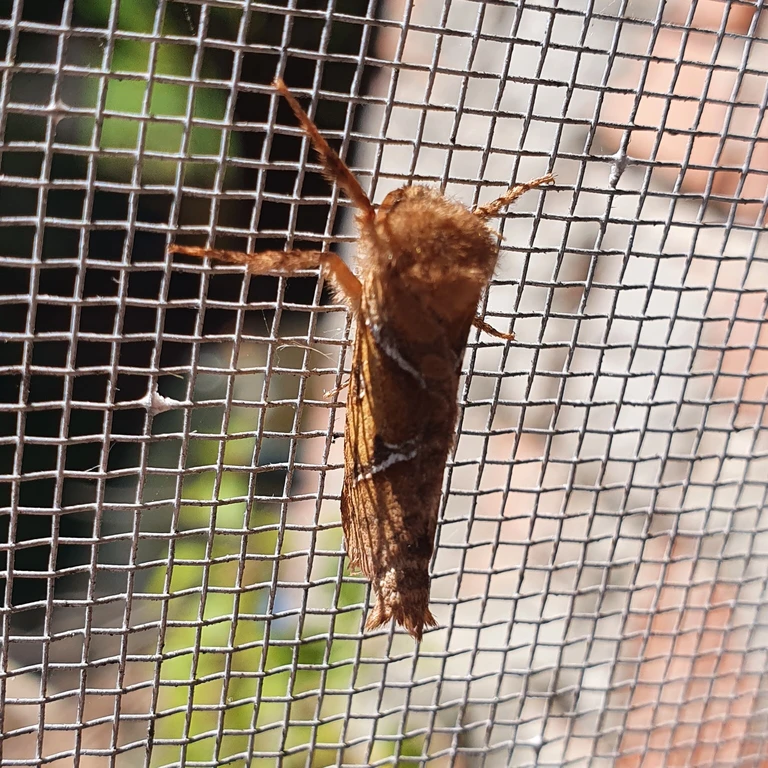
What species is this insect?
Triodia sylvina
